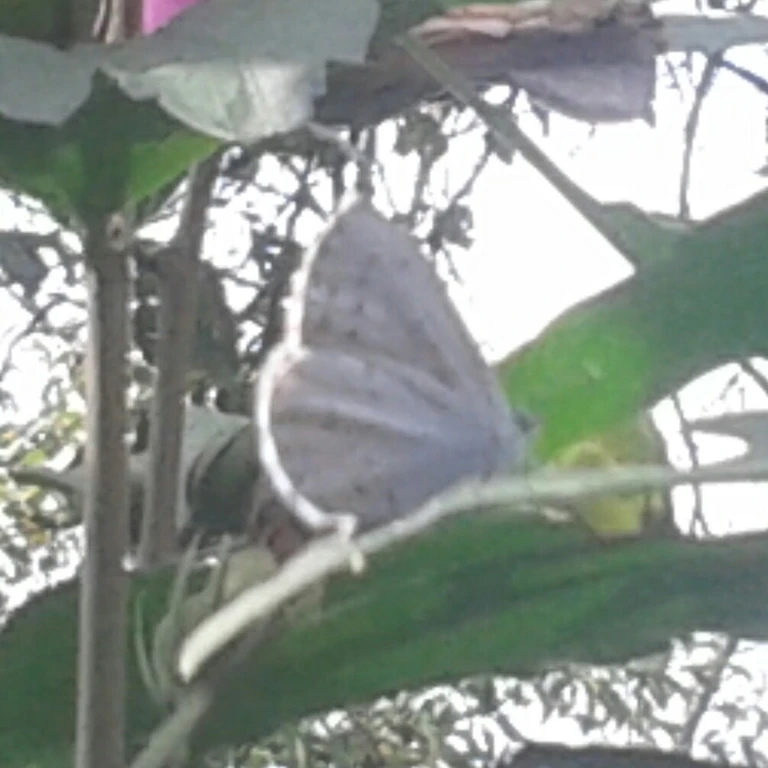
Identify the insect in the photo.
Celastrina argiolus
